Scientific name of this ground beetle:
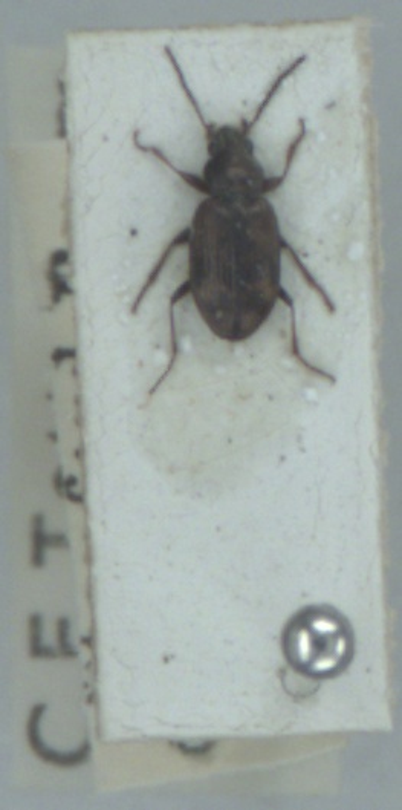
Bembidion semipunctatum
